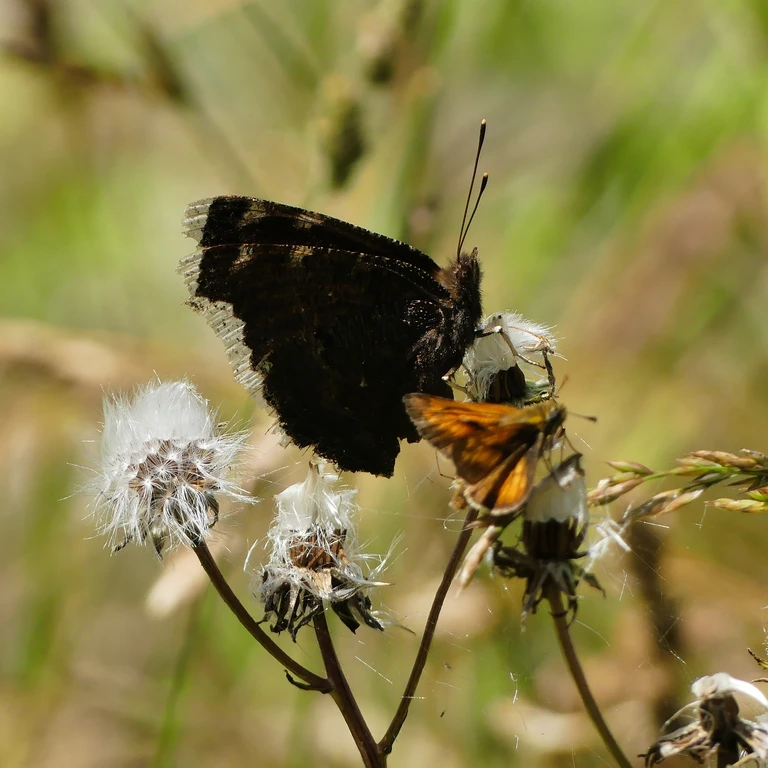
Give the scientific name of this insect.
Nymphalis antiopa
